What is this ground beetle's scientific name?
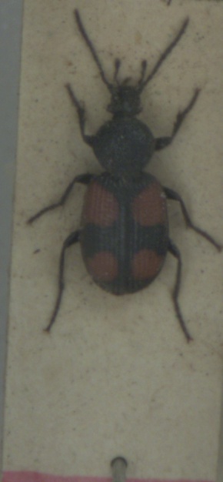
Panagaeus bipustulatus
